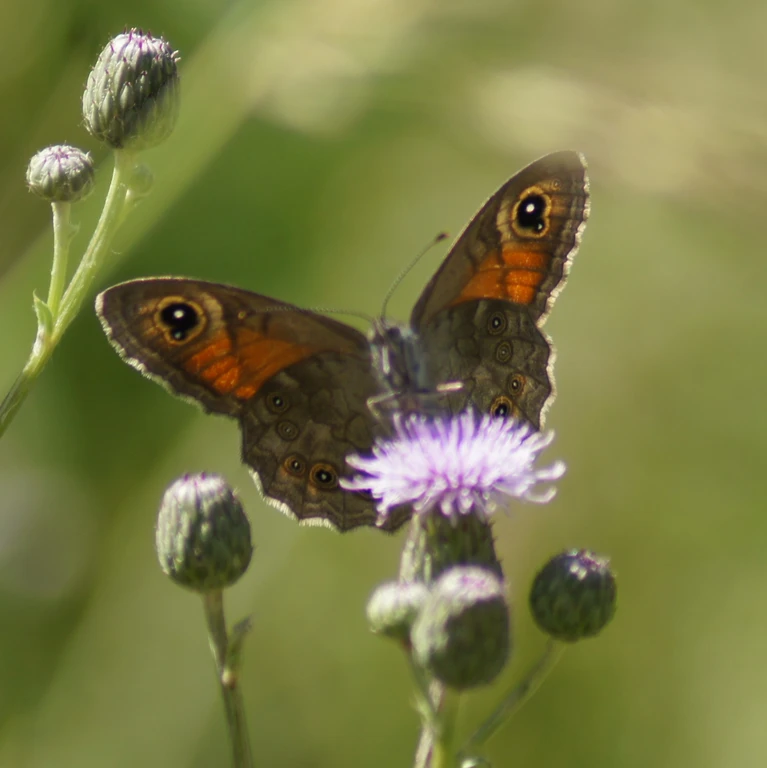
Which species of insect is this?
Lasiommata maera (also Pararge maera)
